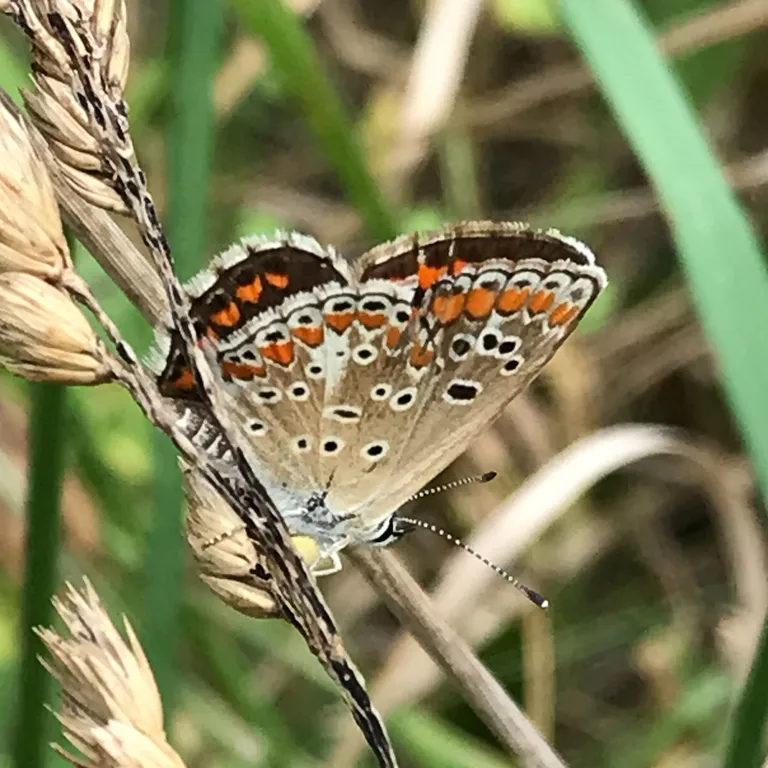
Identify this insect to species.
Aricia agestis/artaxerxes
